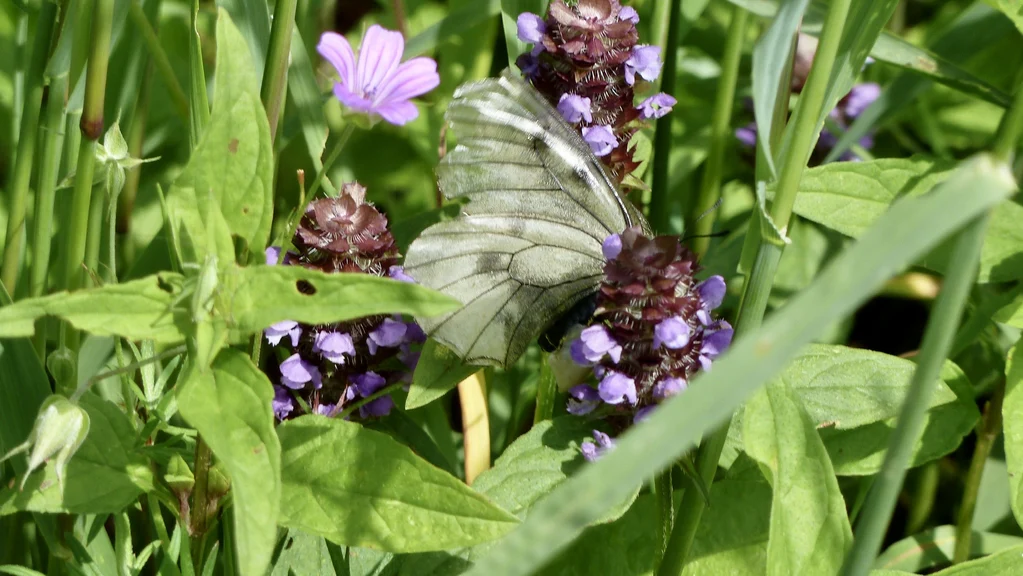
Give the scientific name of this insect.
Parnassius mnemosyne
